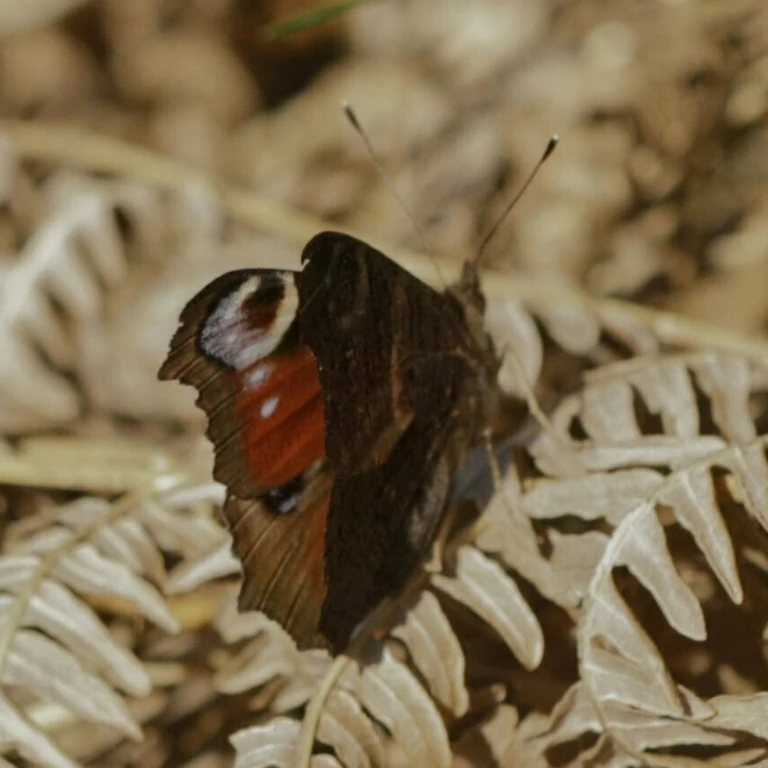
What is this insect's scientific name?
Aglais io
